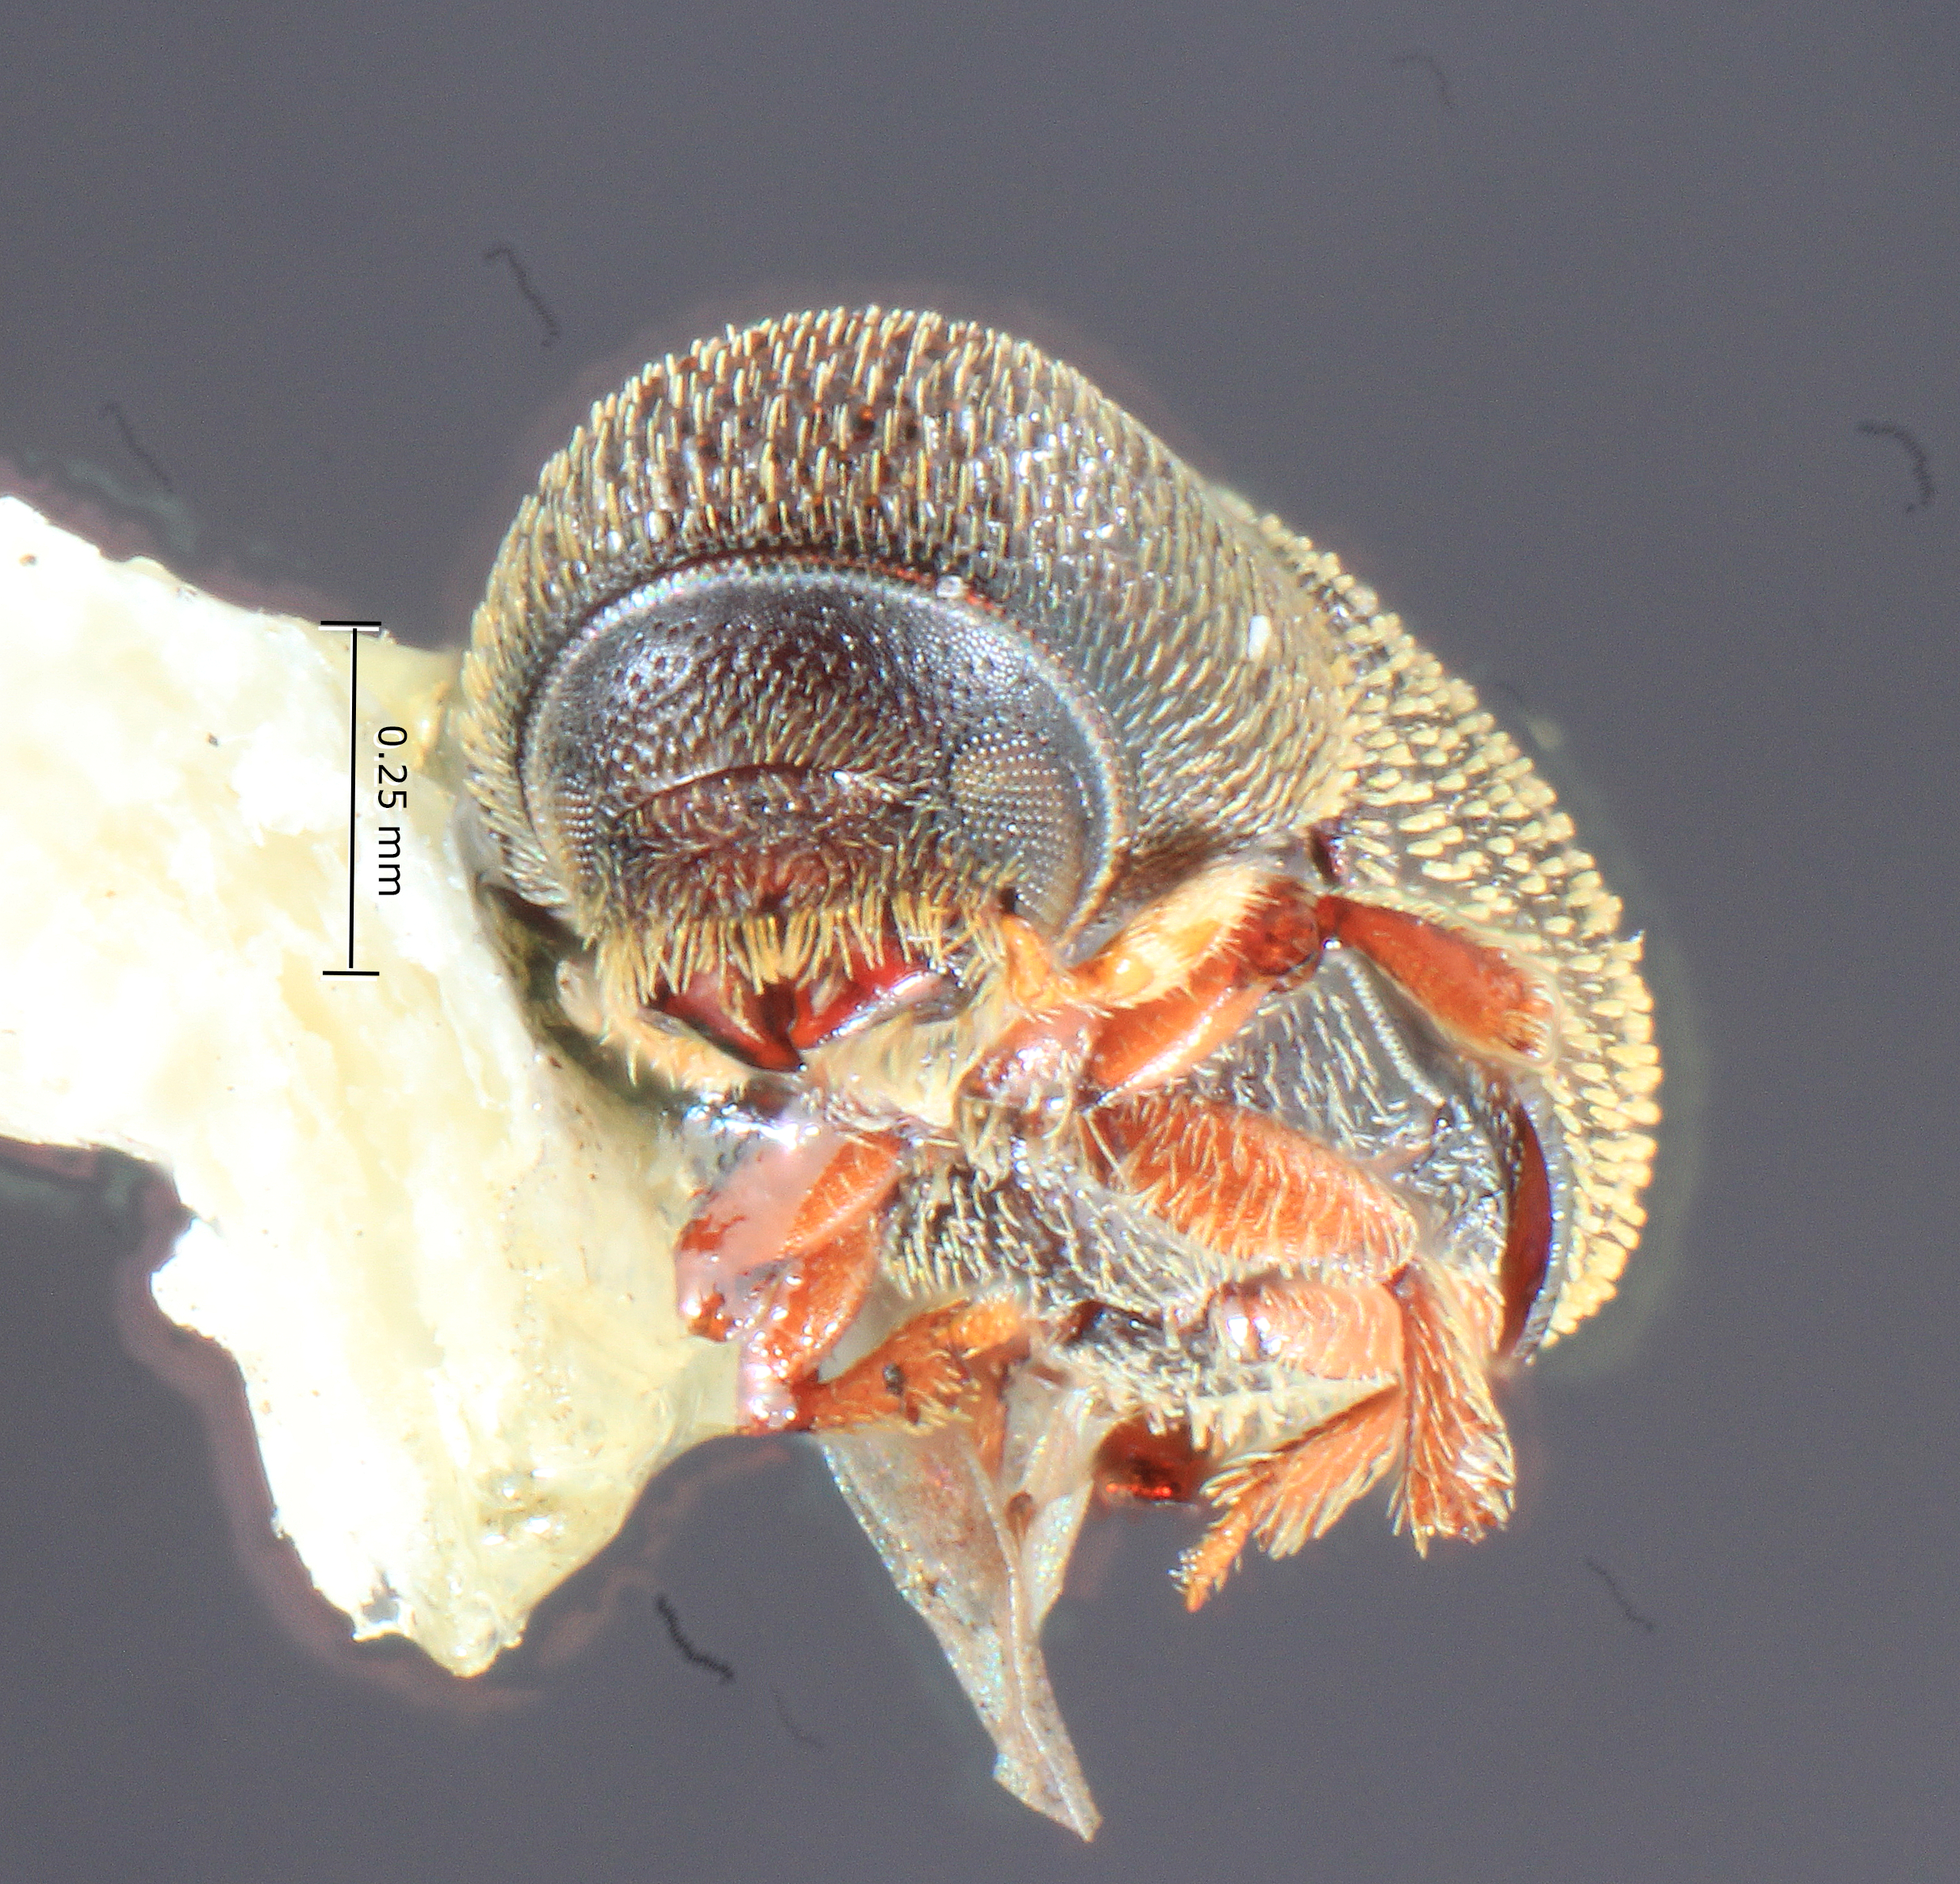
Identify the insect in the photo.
Styphlosoma granulatum
